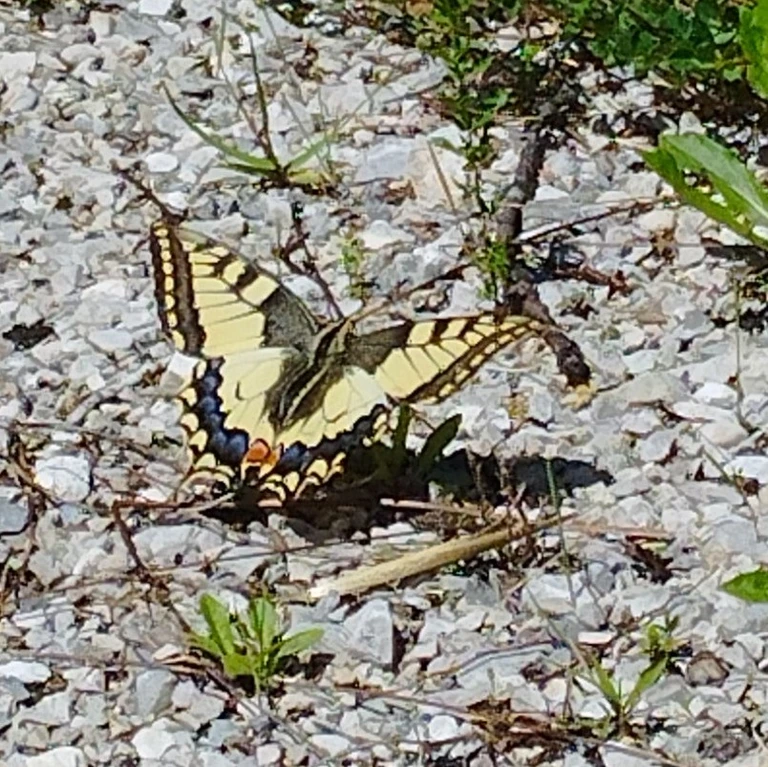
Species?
Papilio machaon
